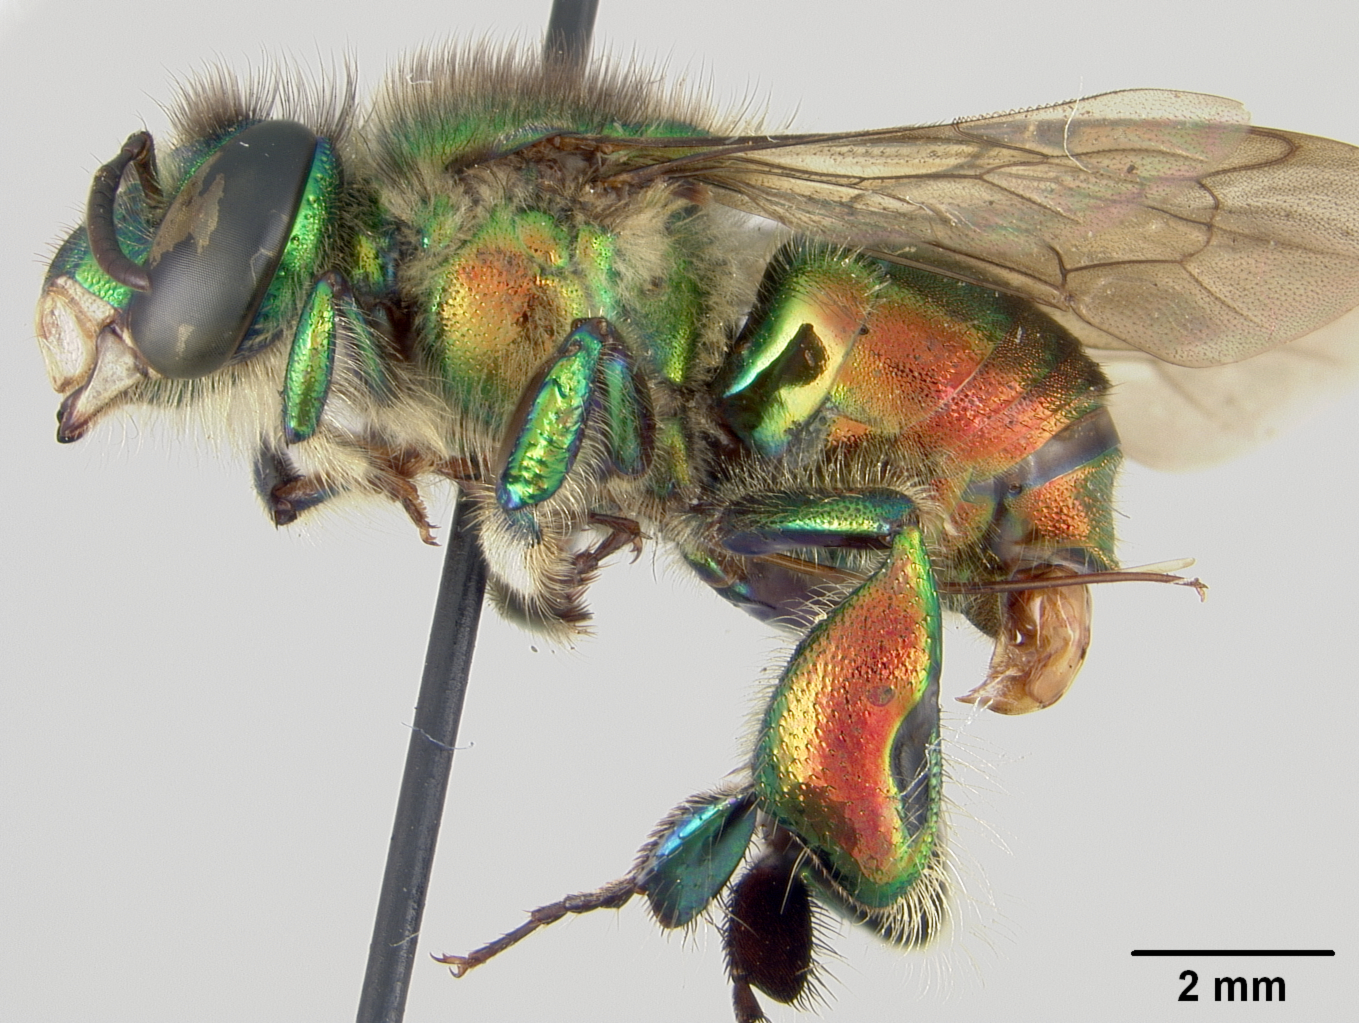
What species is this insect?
Euglossa oleolucens
